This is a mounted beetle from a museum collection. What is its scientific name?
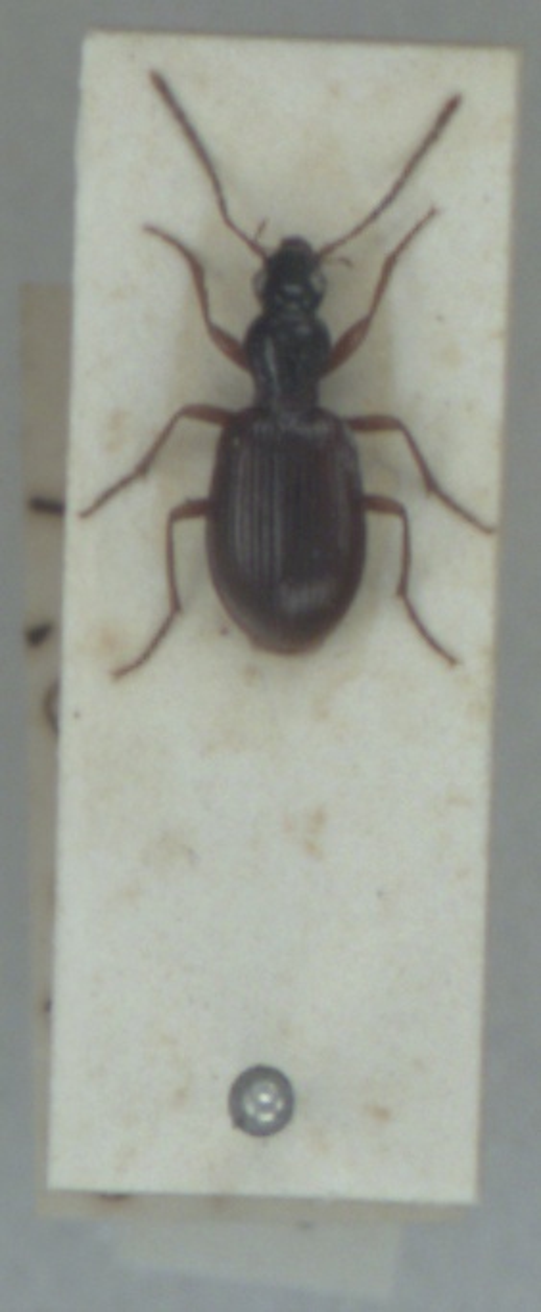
Oxypselaphus obscurus
